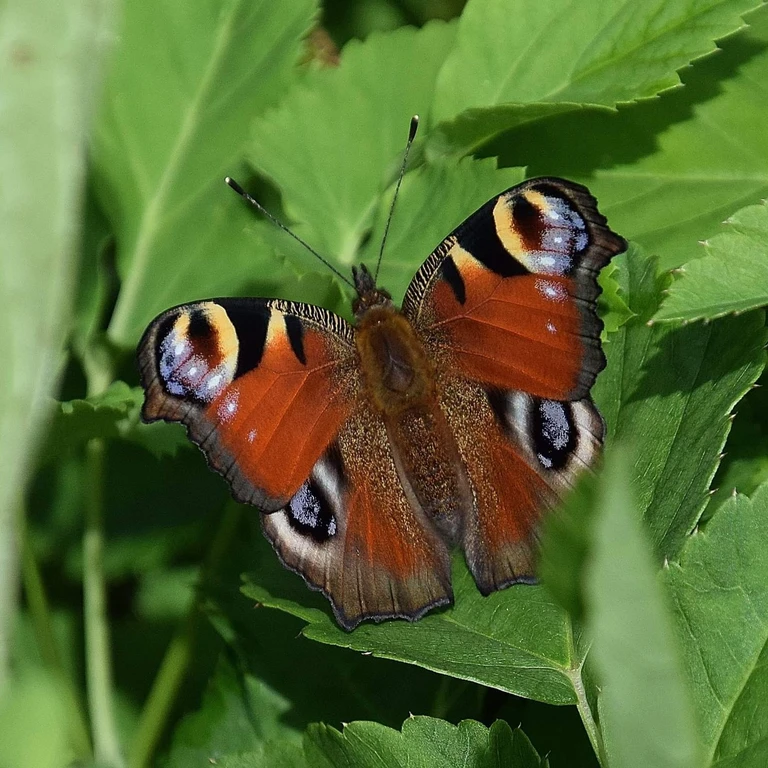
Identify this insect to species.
Aglais io
